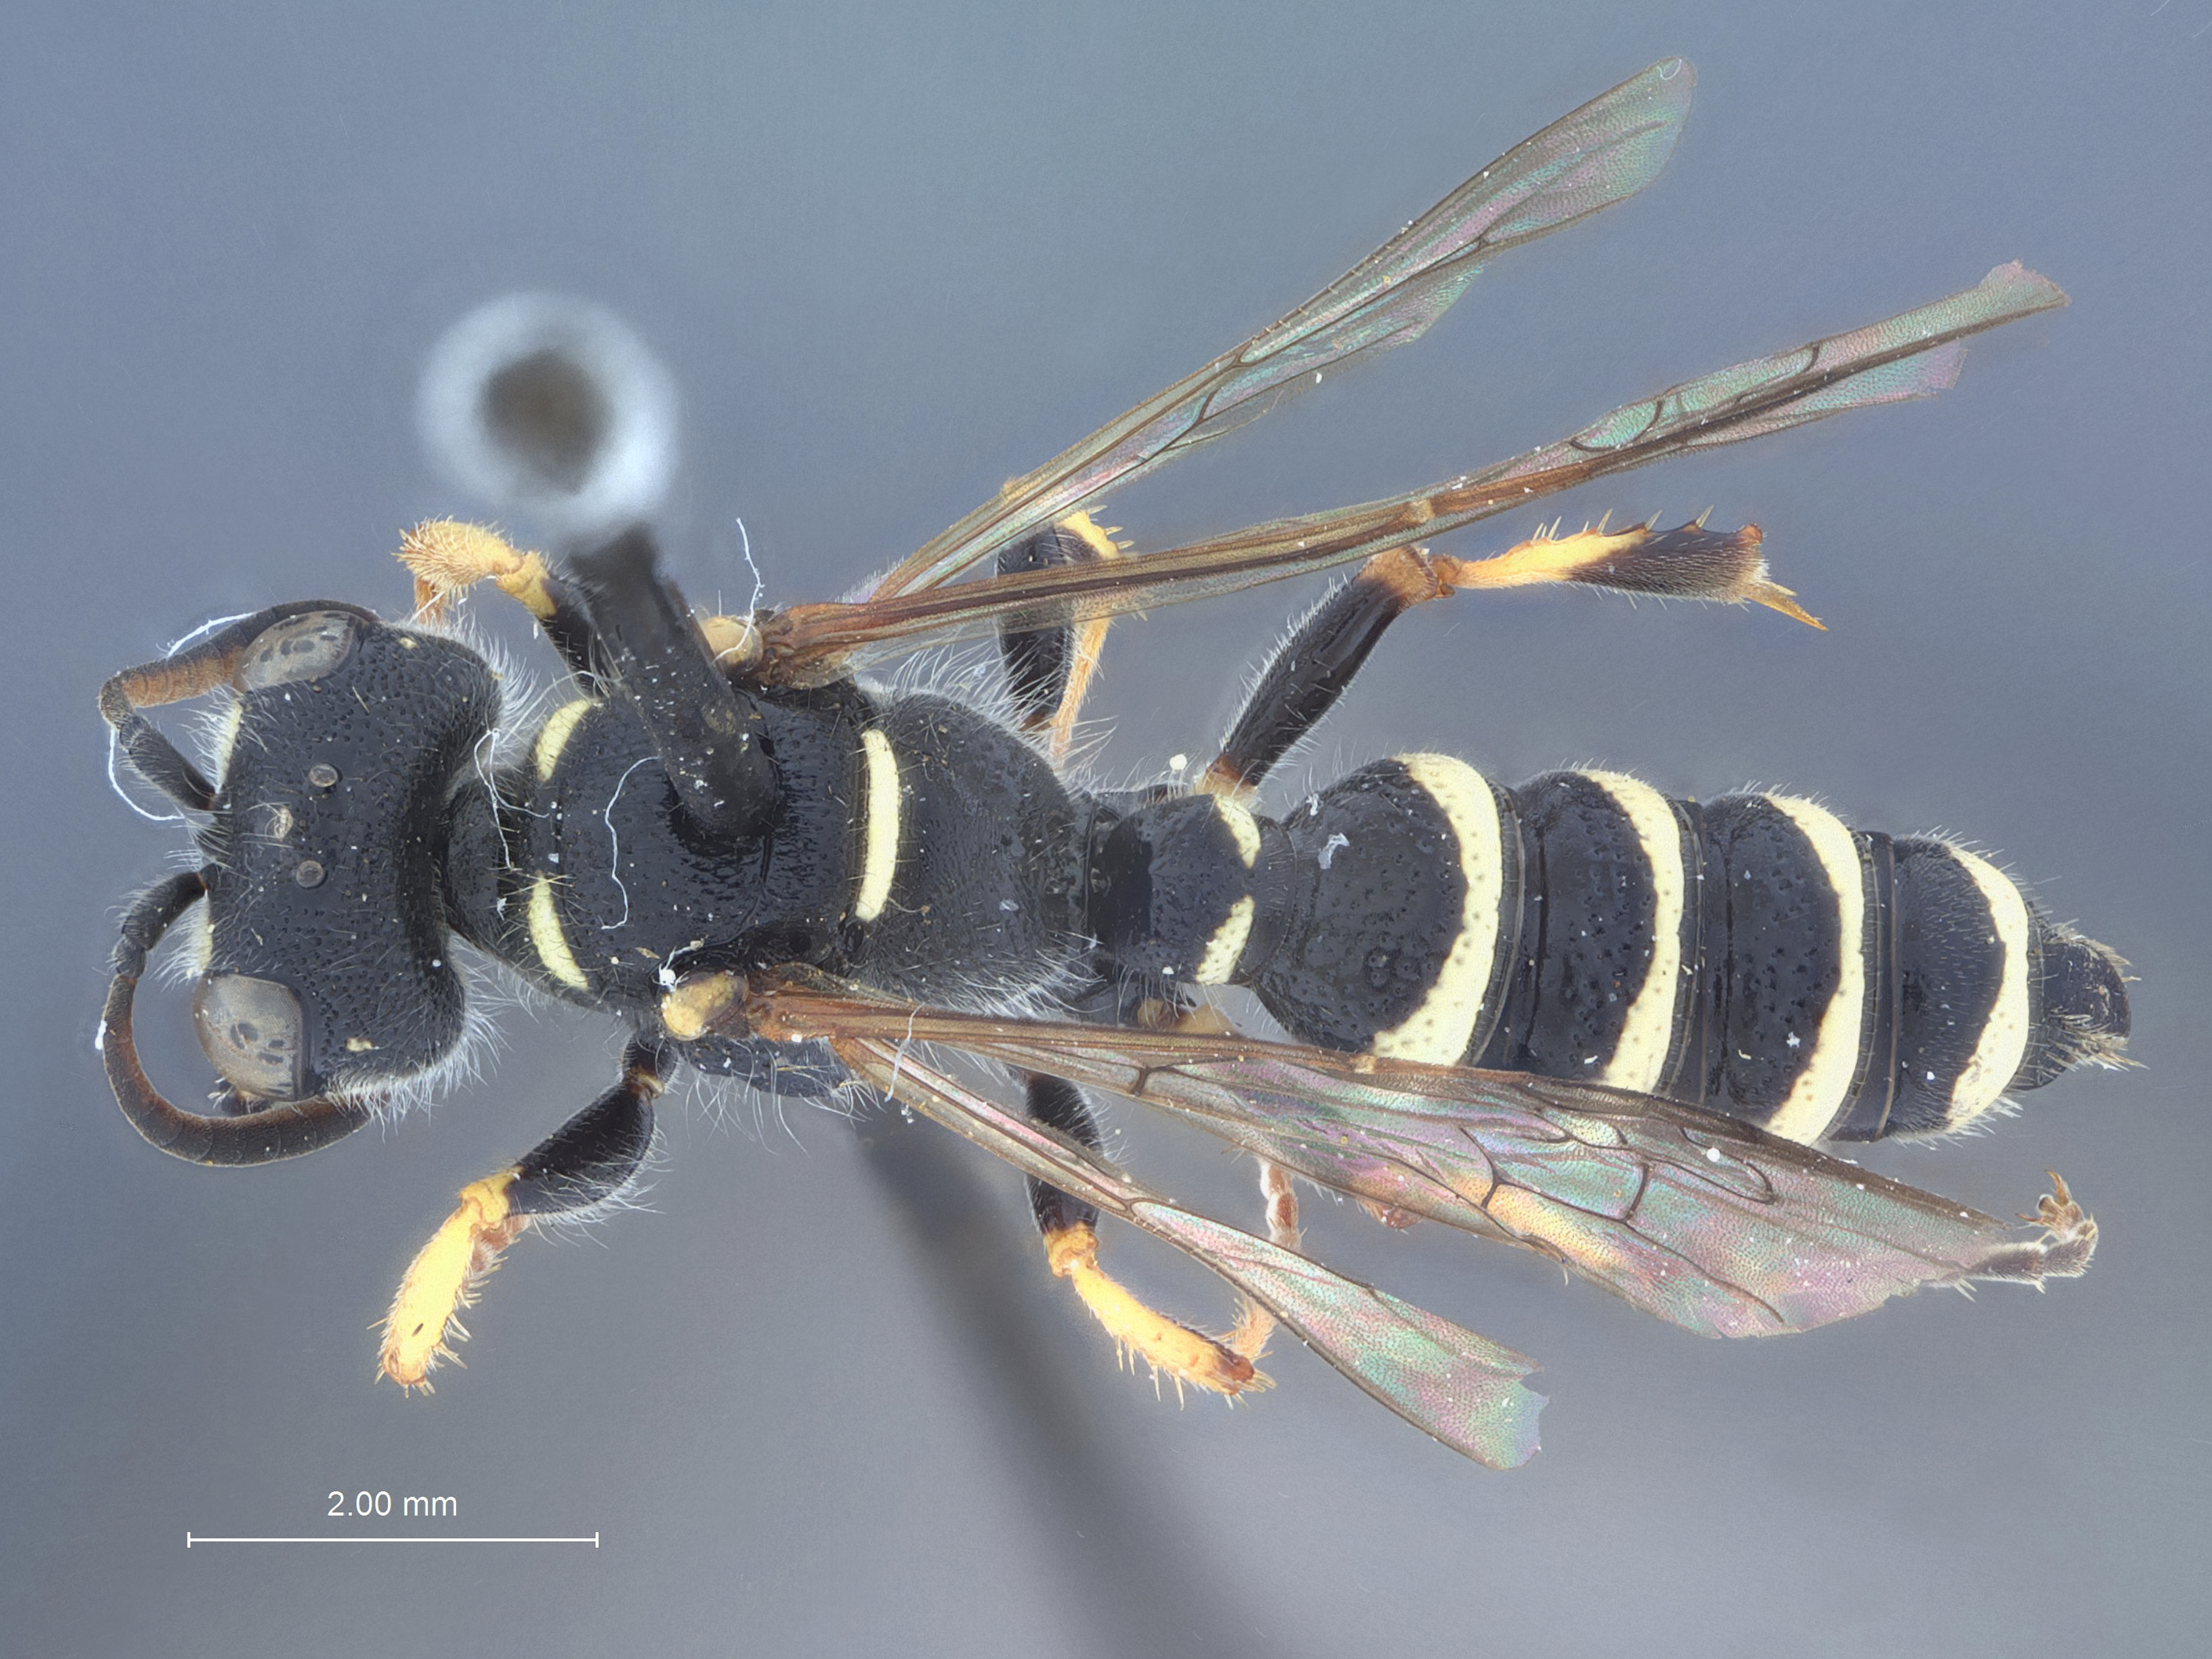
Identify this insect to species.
Cerceris atlacomulca
